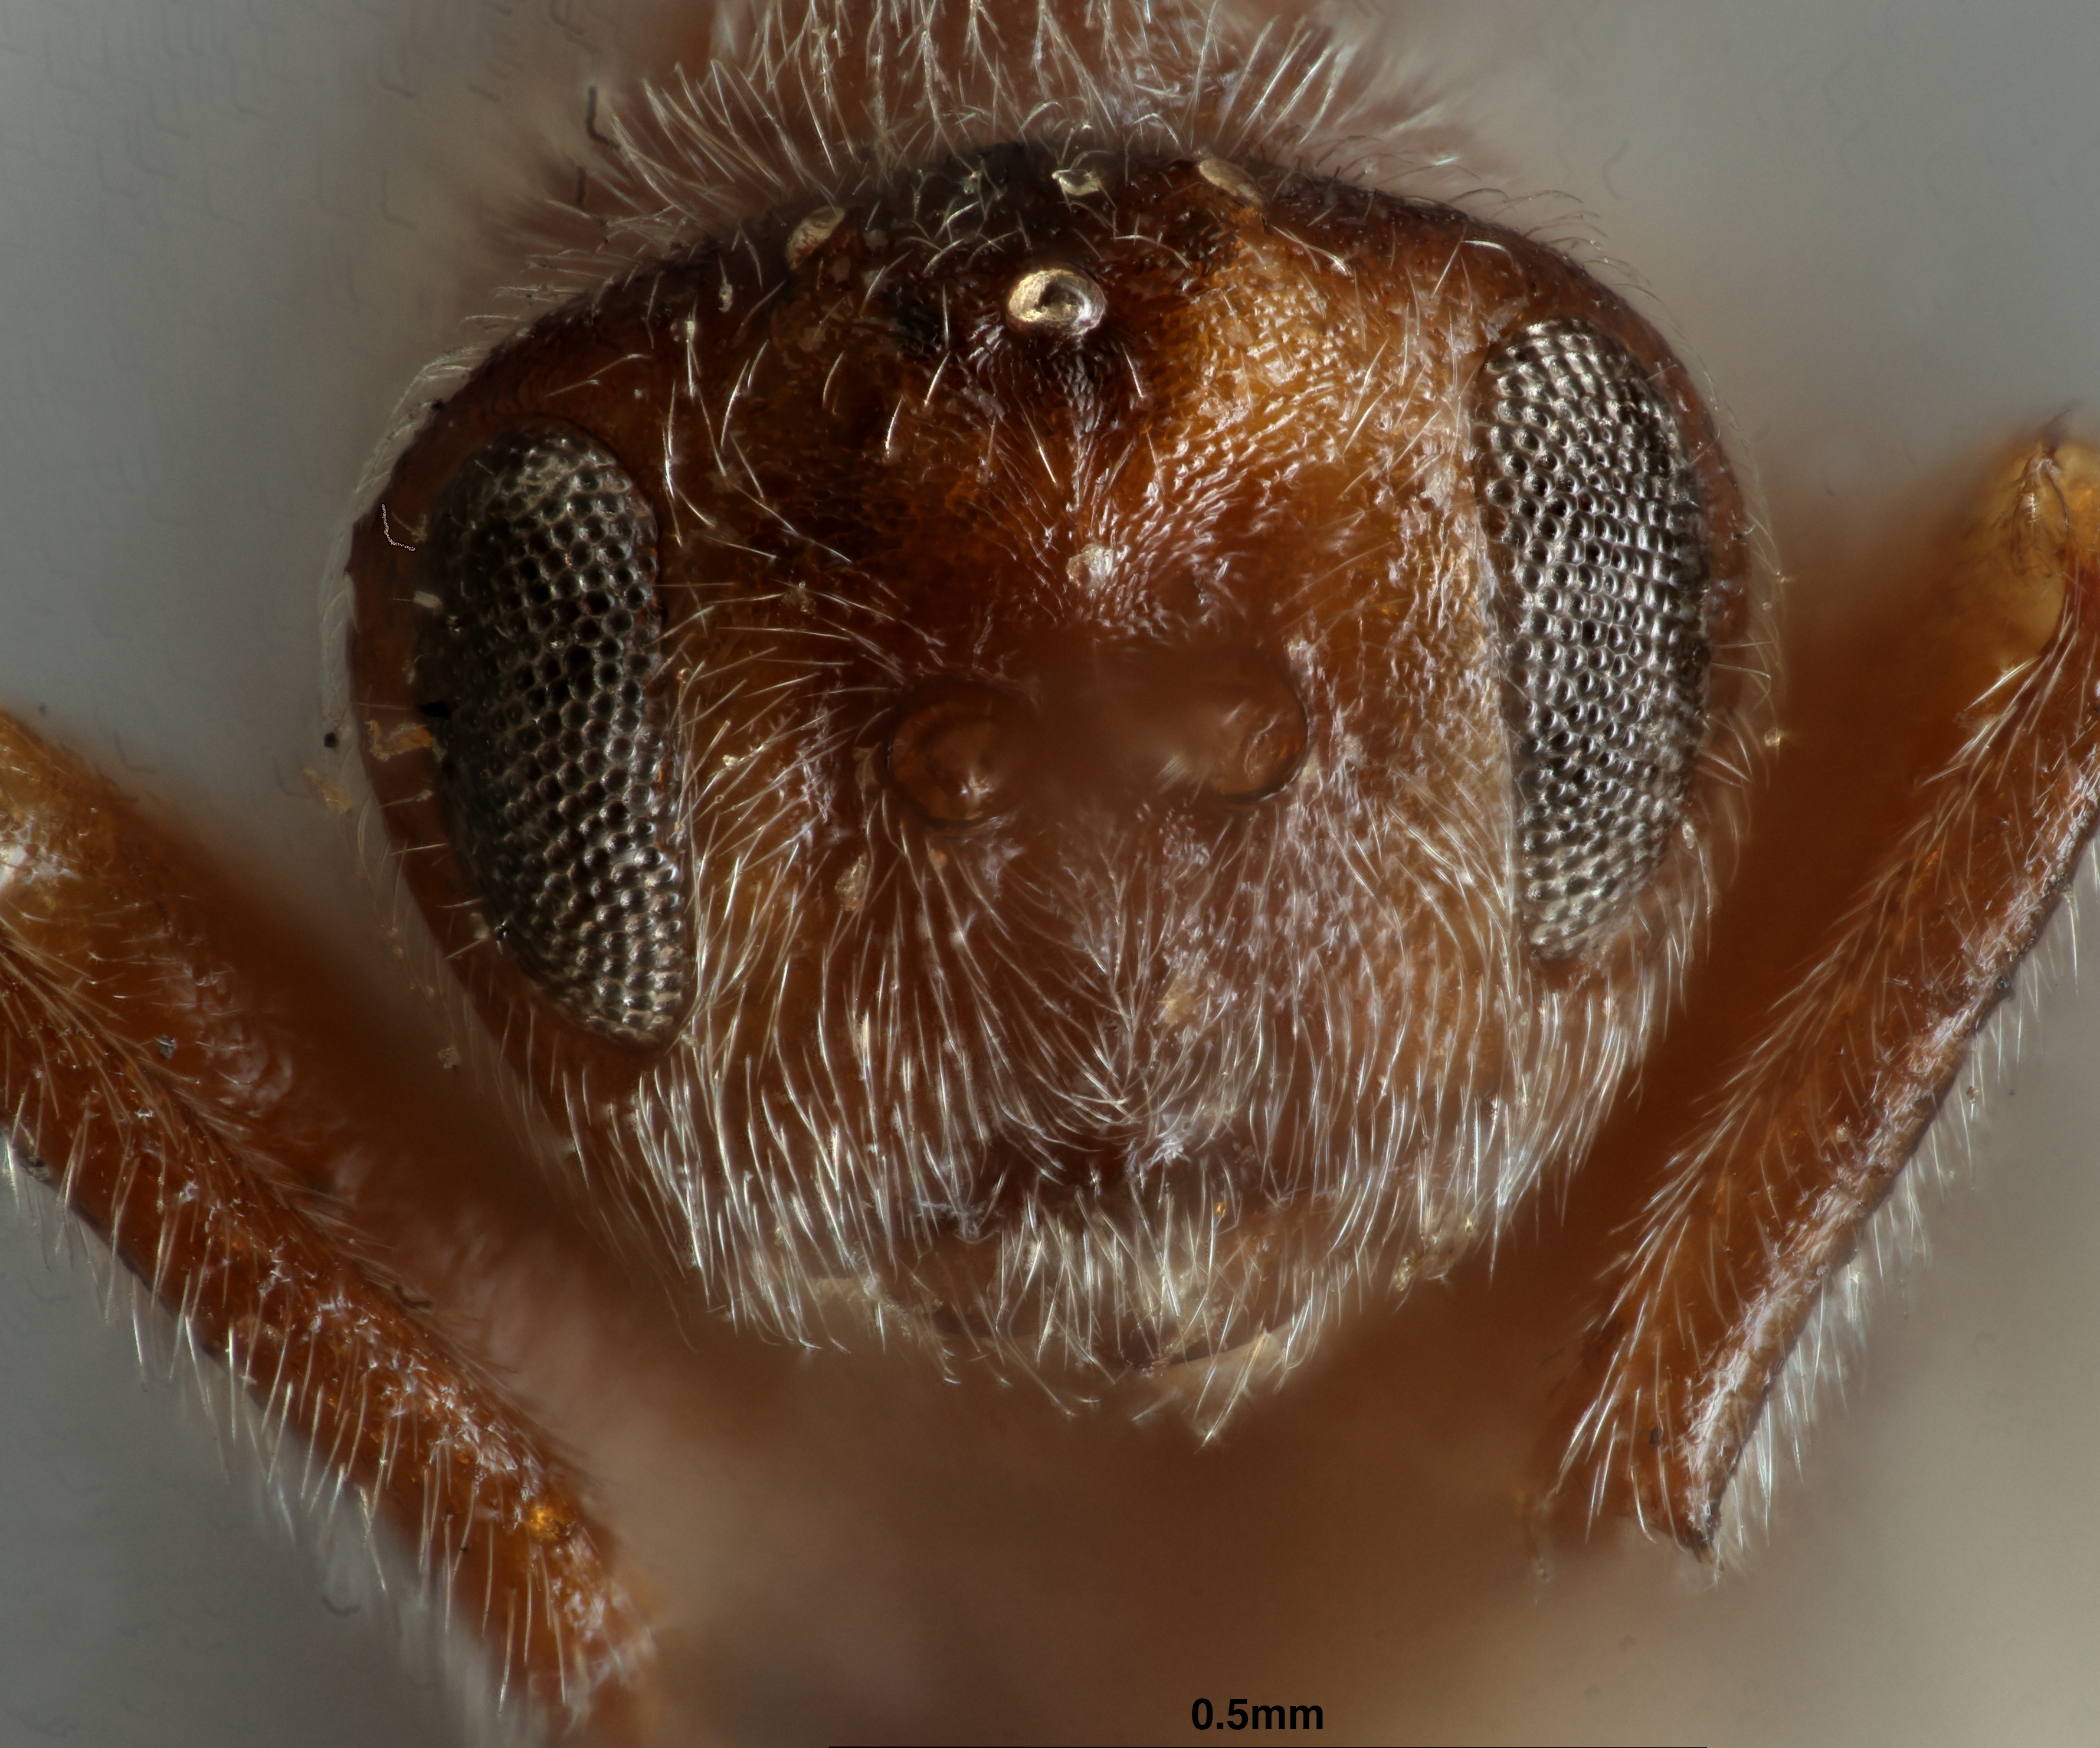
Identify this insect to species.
Trichoteras coquilettei
